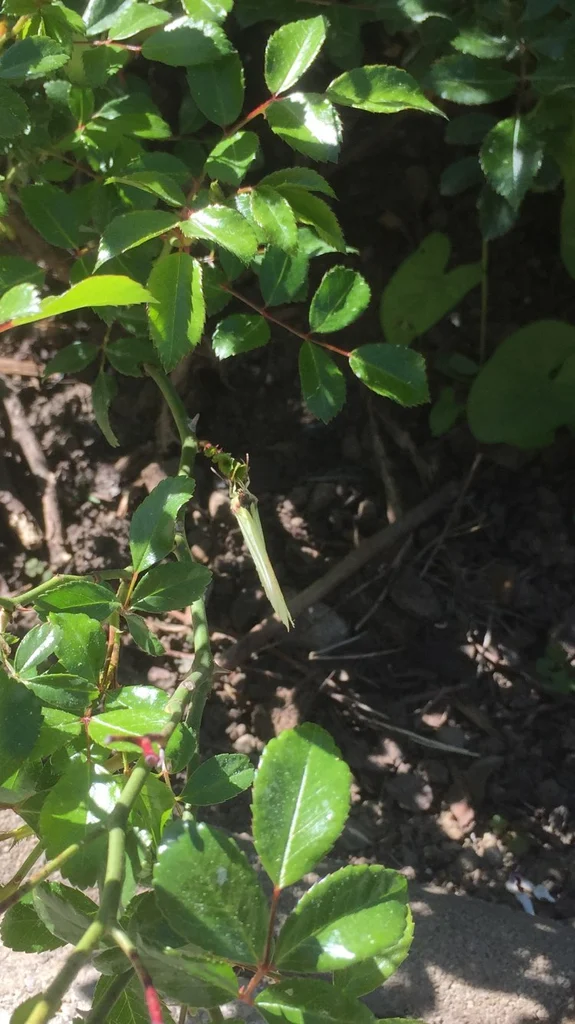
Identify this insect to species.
Gonepteryx rhamni
